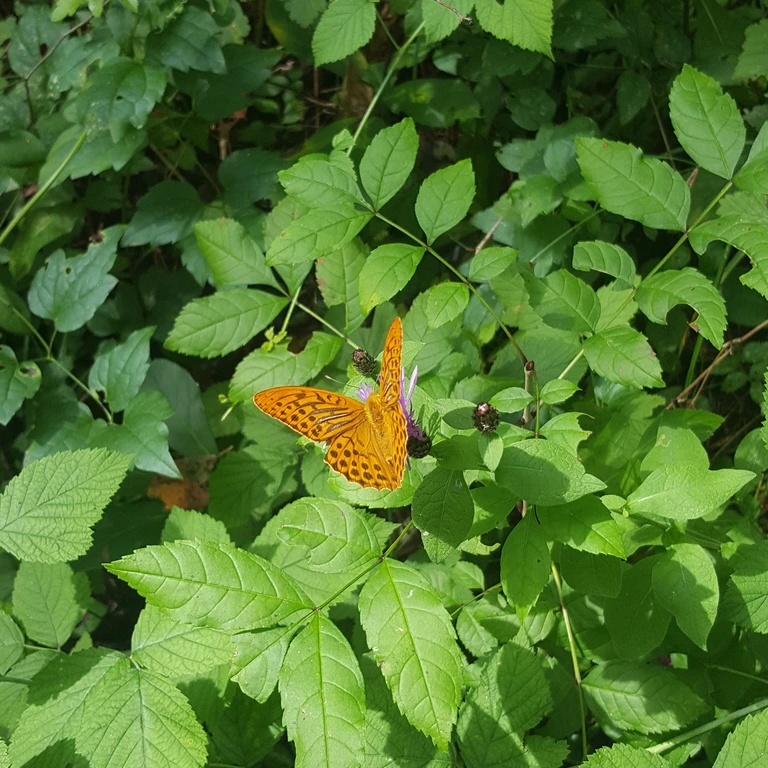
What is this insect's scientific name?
Argynnis paphia
